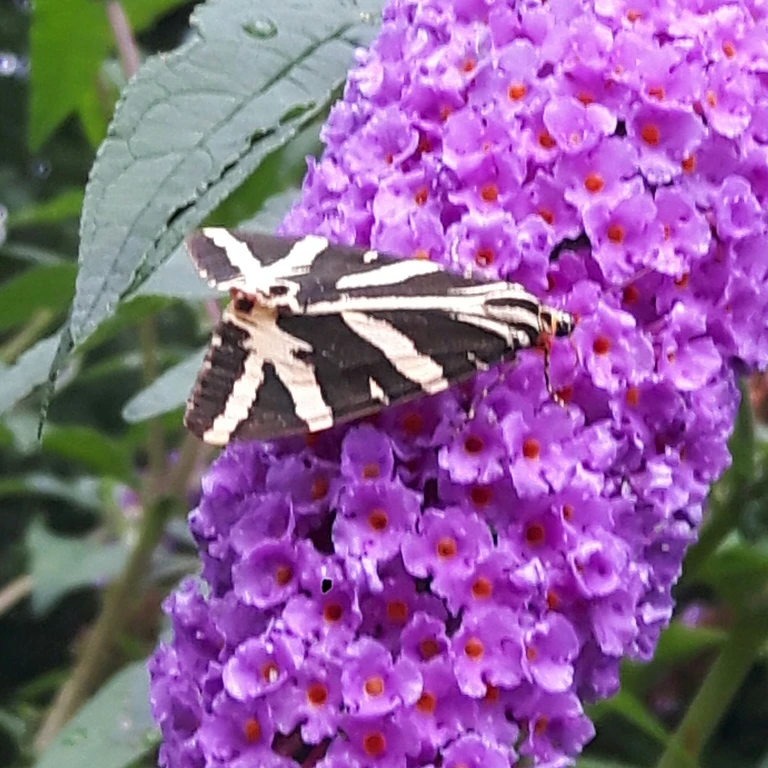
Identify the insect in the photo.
Euplagia quadripunctaria
